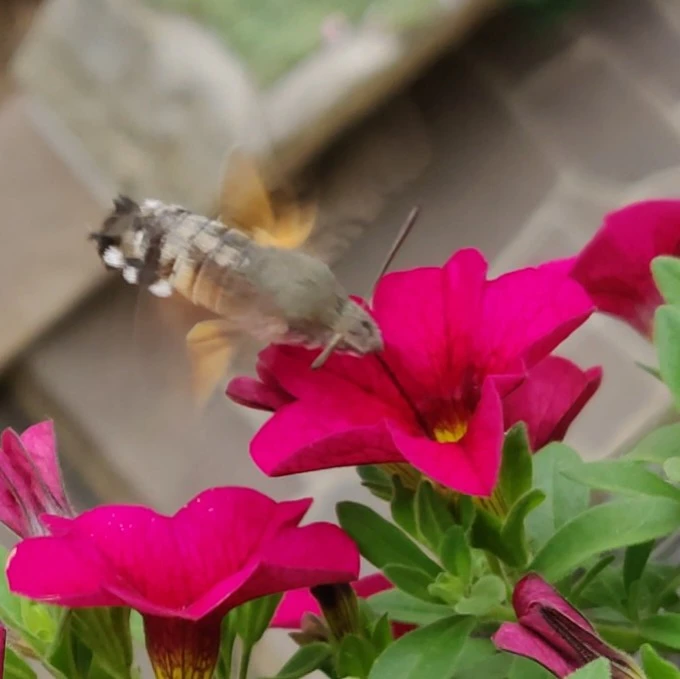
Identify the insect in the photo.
Macroglossum stellatarum
